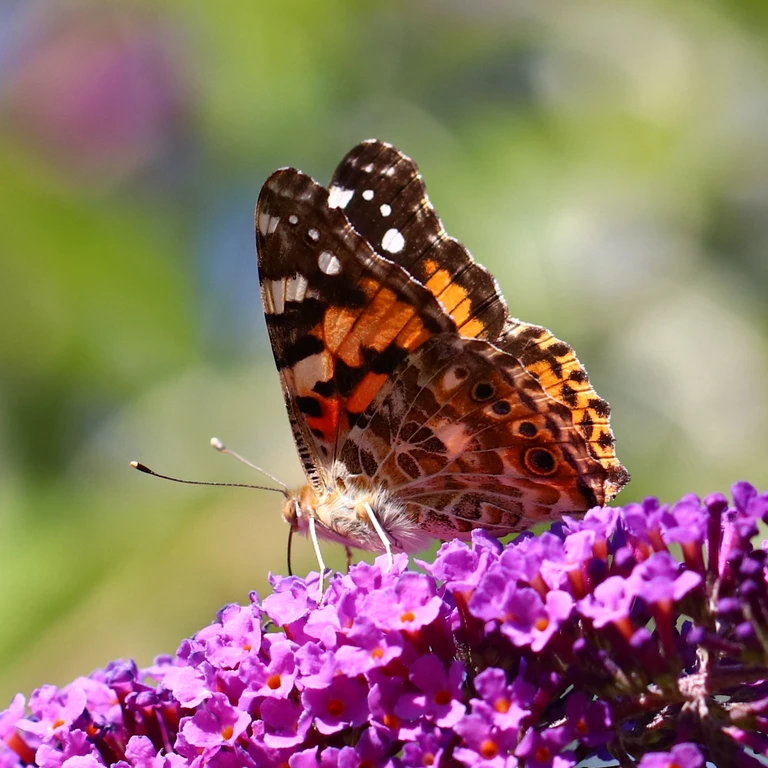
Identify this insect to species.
Vanessa cardui
